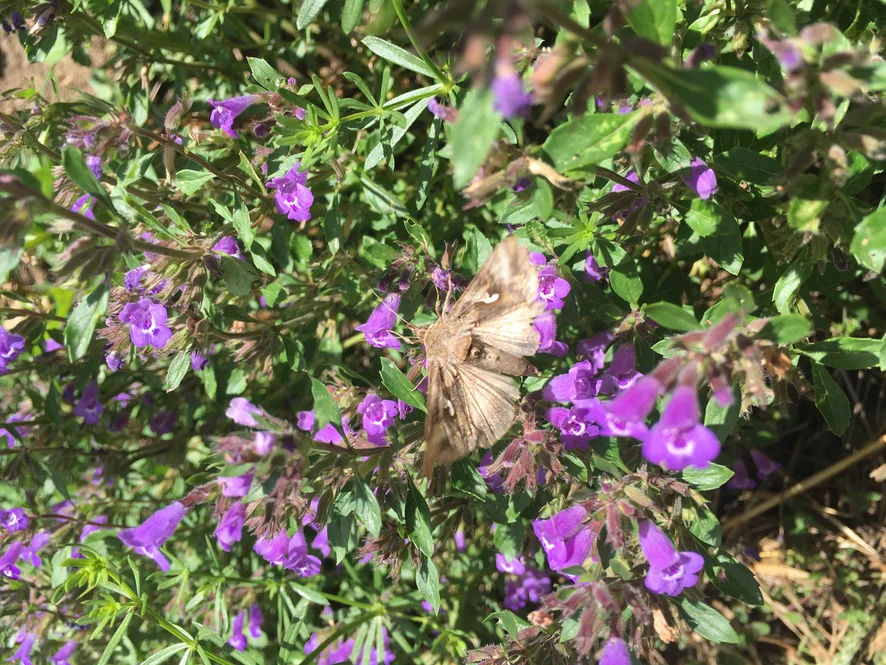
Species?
Autographa gamma
